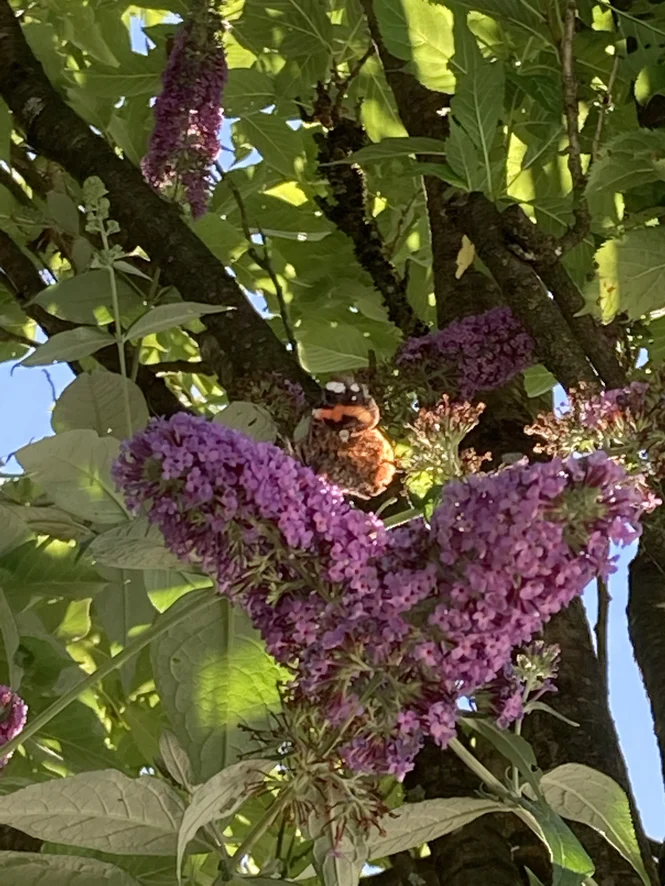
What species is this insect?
Vanessa atalanta
